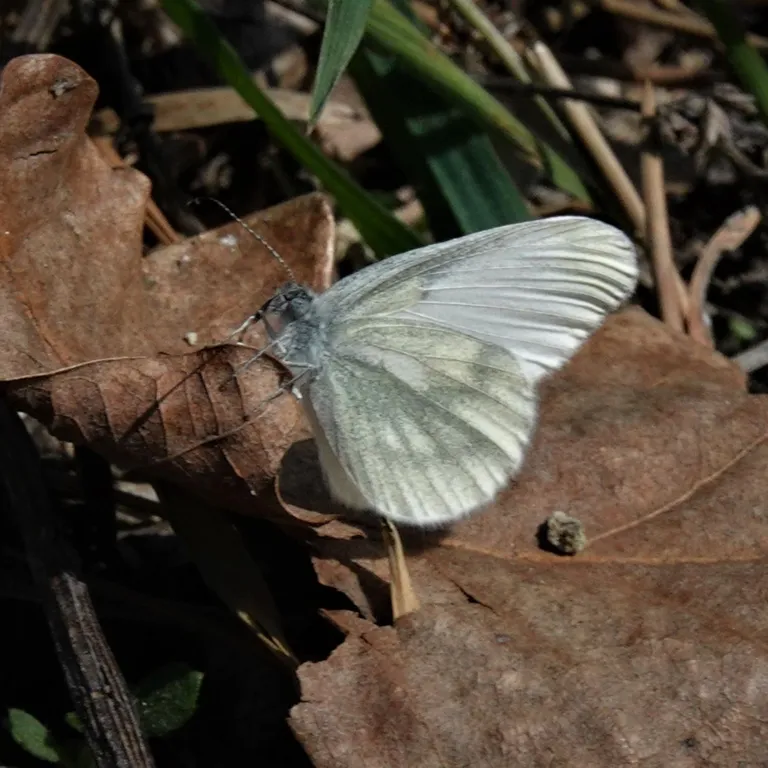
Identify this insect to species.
Leptidea sinapis/juvernica
